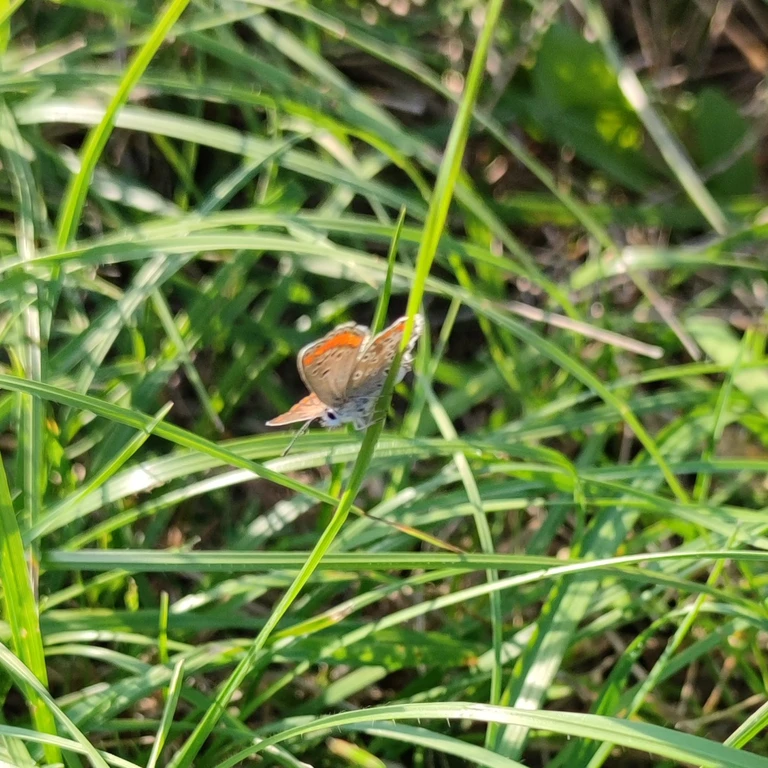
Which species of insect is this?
Aricia agestis/artaxerxes
